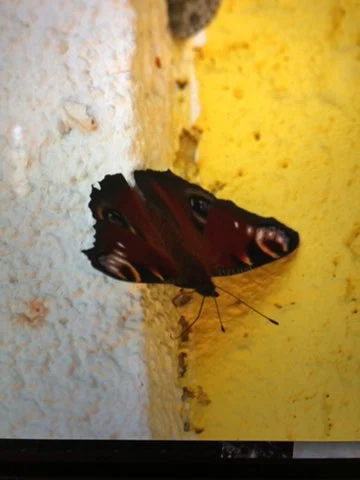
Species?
Aglais io
